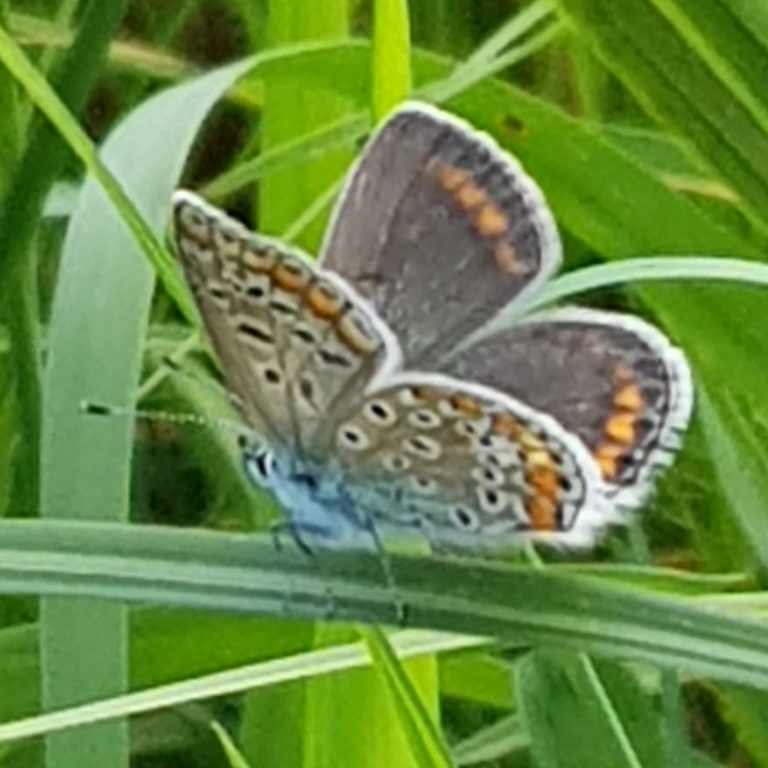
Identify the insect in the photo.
Polyommatus icarus
